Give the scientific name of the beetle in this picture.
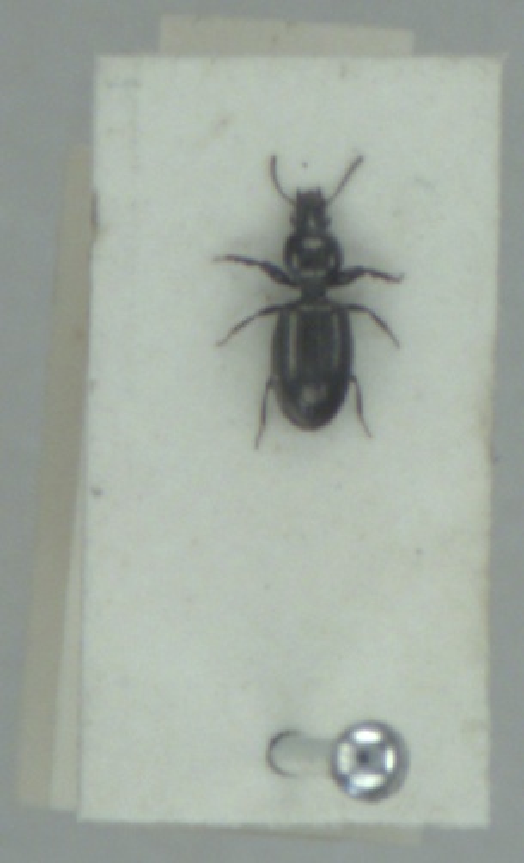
Dyschirius tristis
